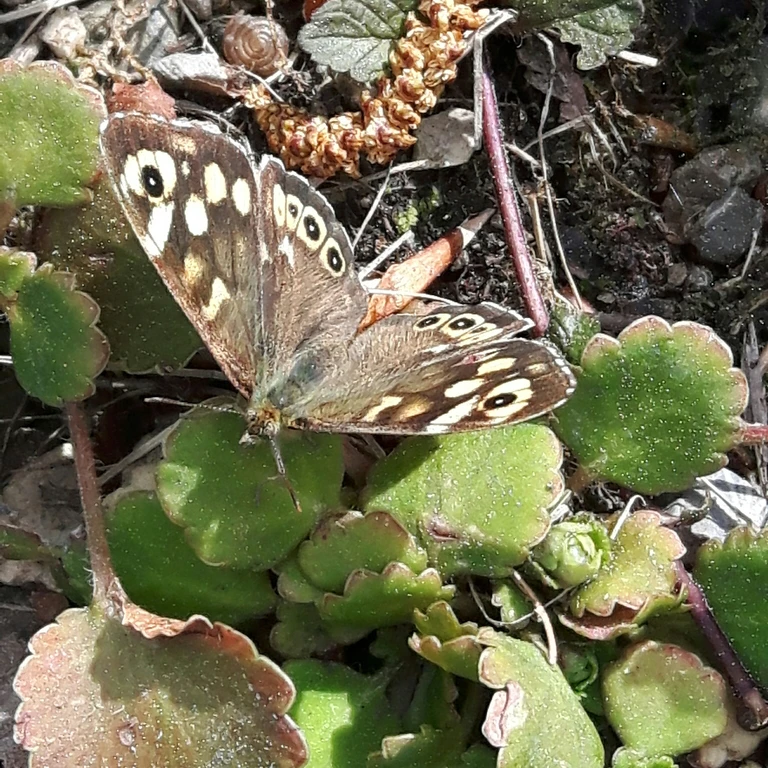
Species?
Pararge aegeria
